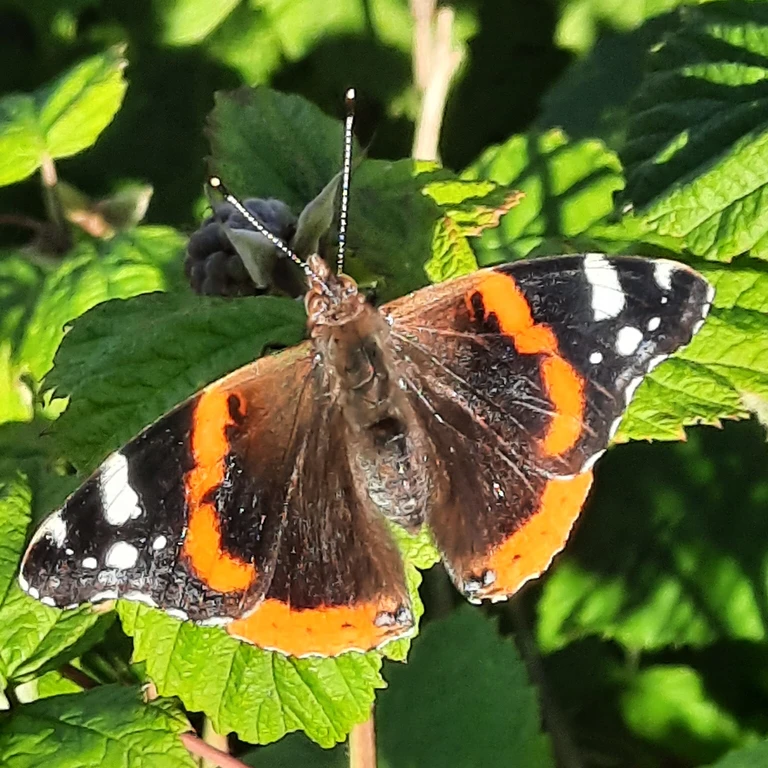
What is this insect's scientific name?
Vanessa atalanta
